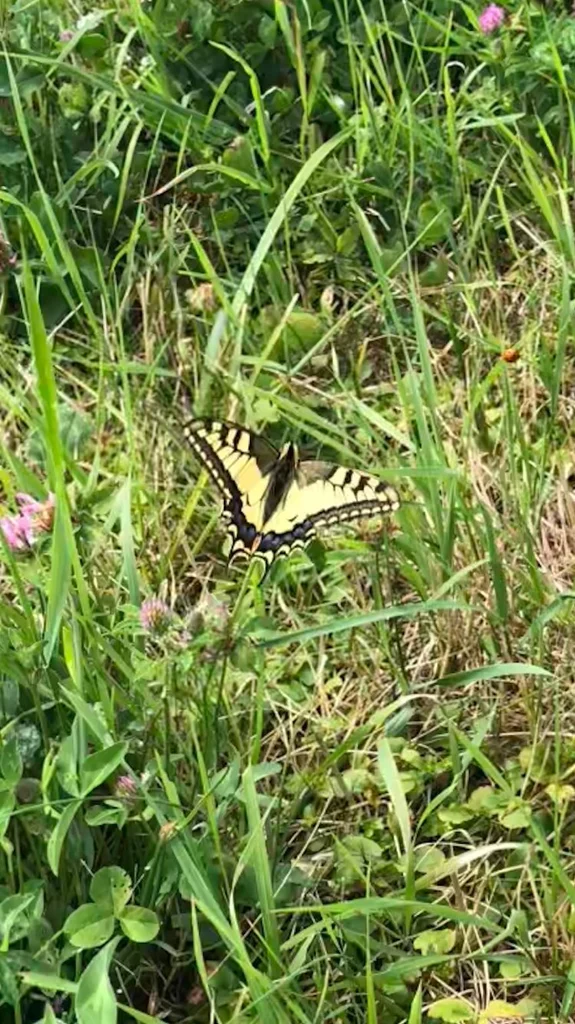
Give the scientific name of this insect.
Papilio machaon
